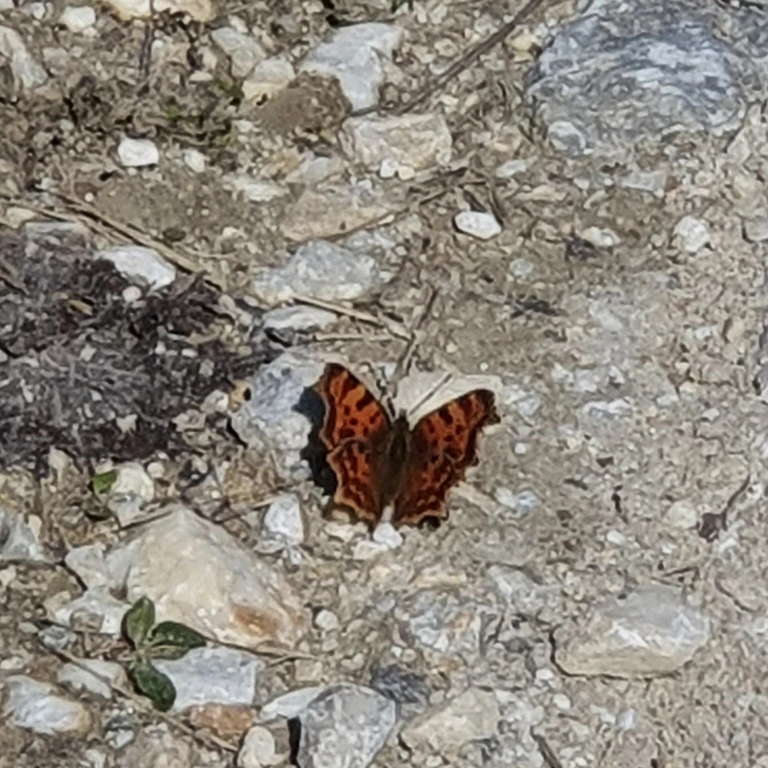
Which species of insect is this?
Polygonia c-album
